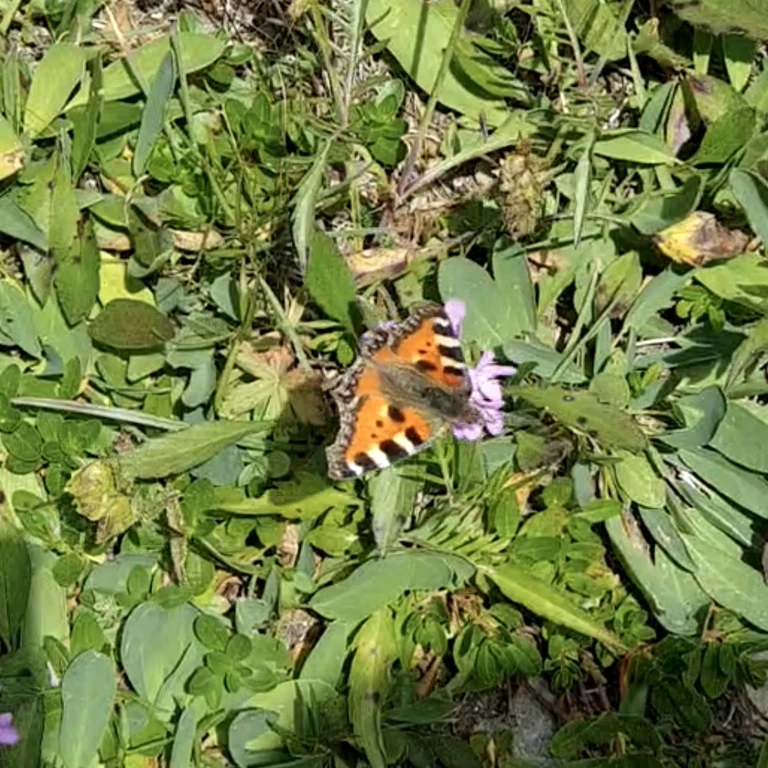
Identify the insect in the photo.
Aglais urticae
